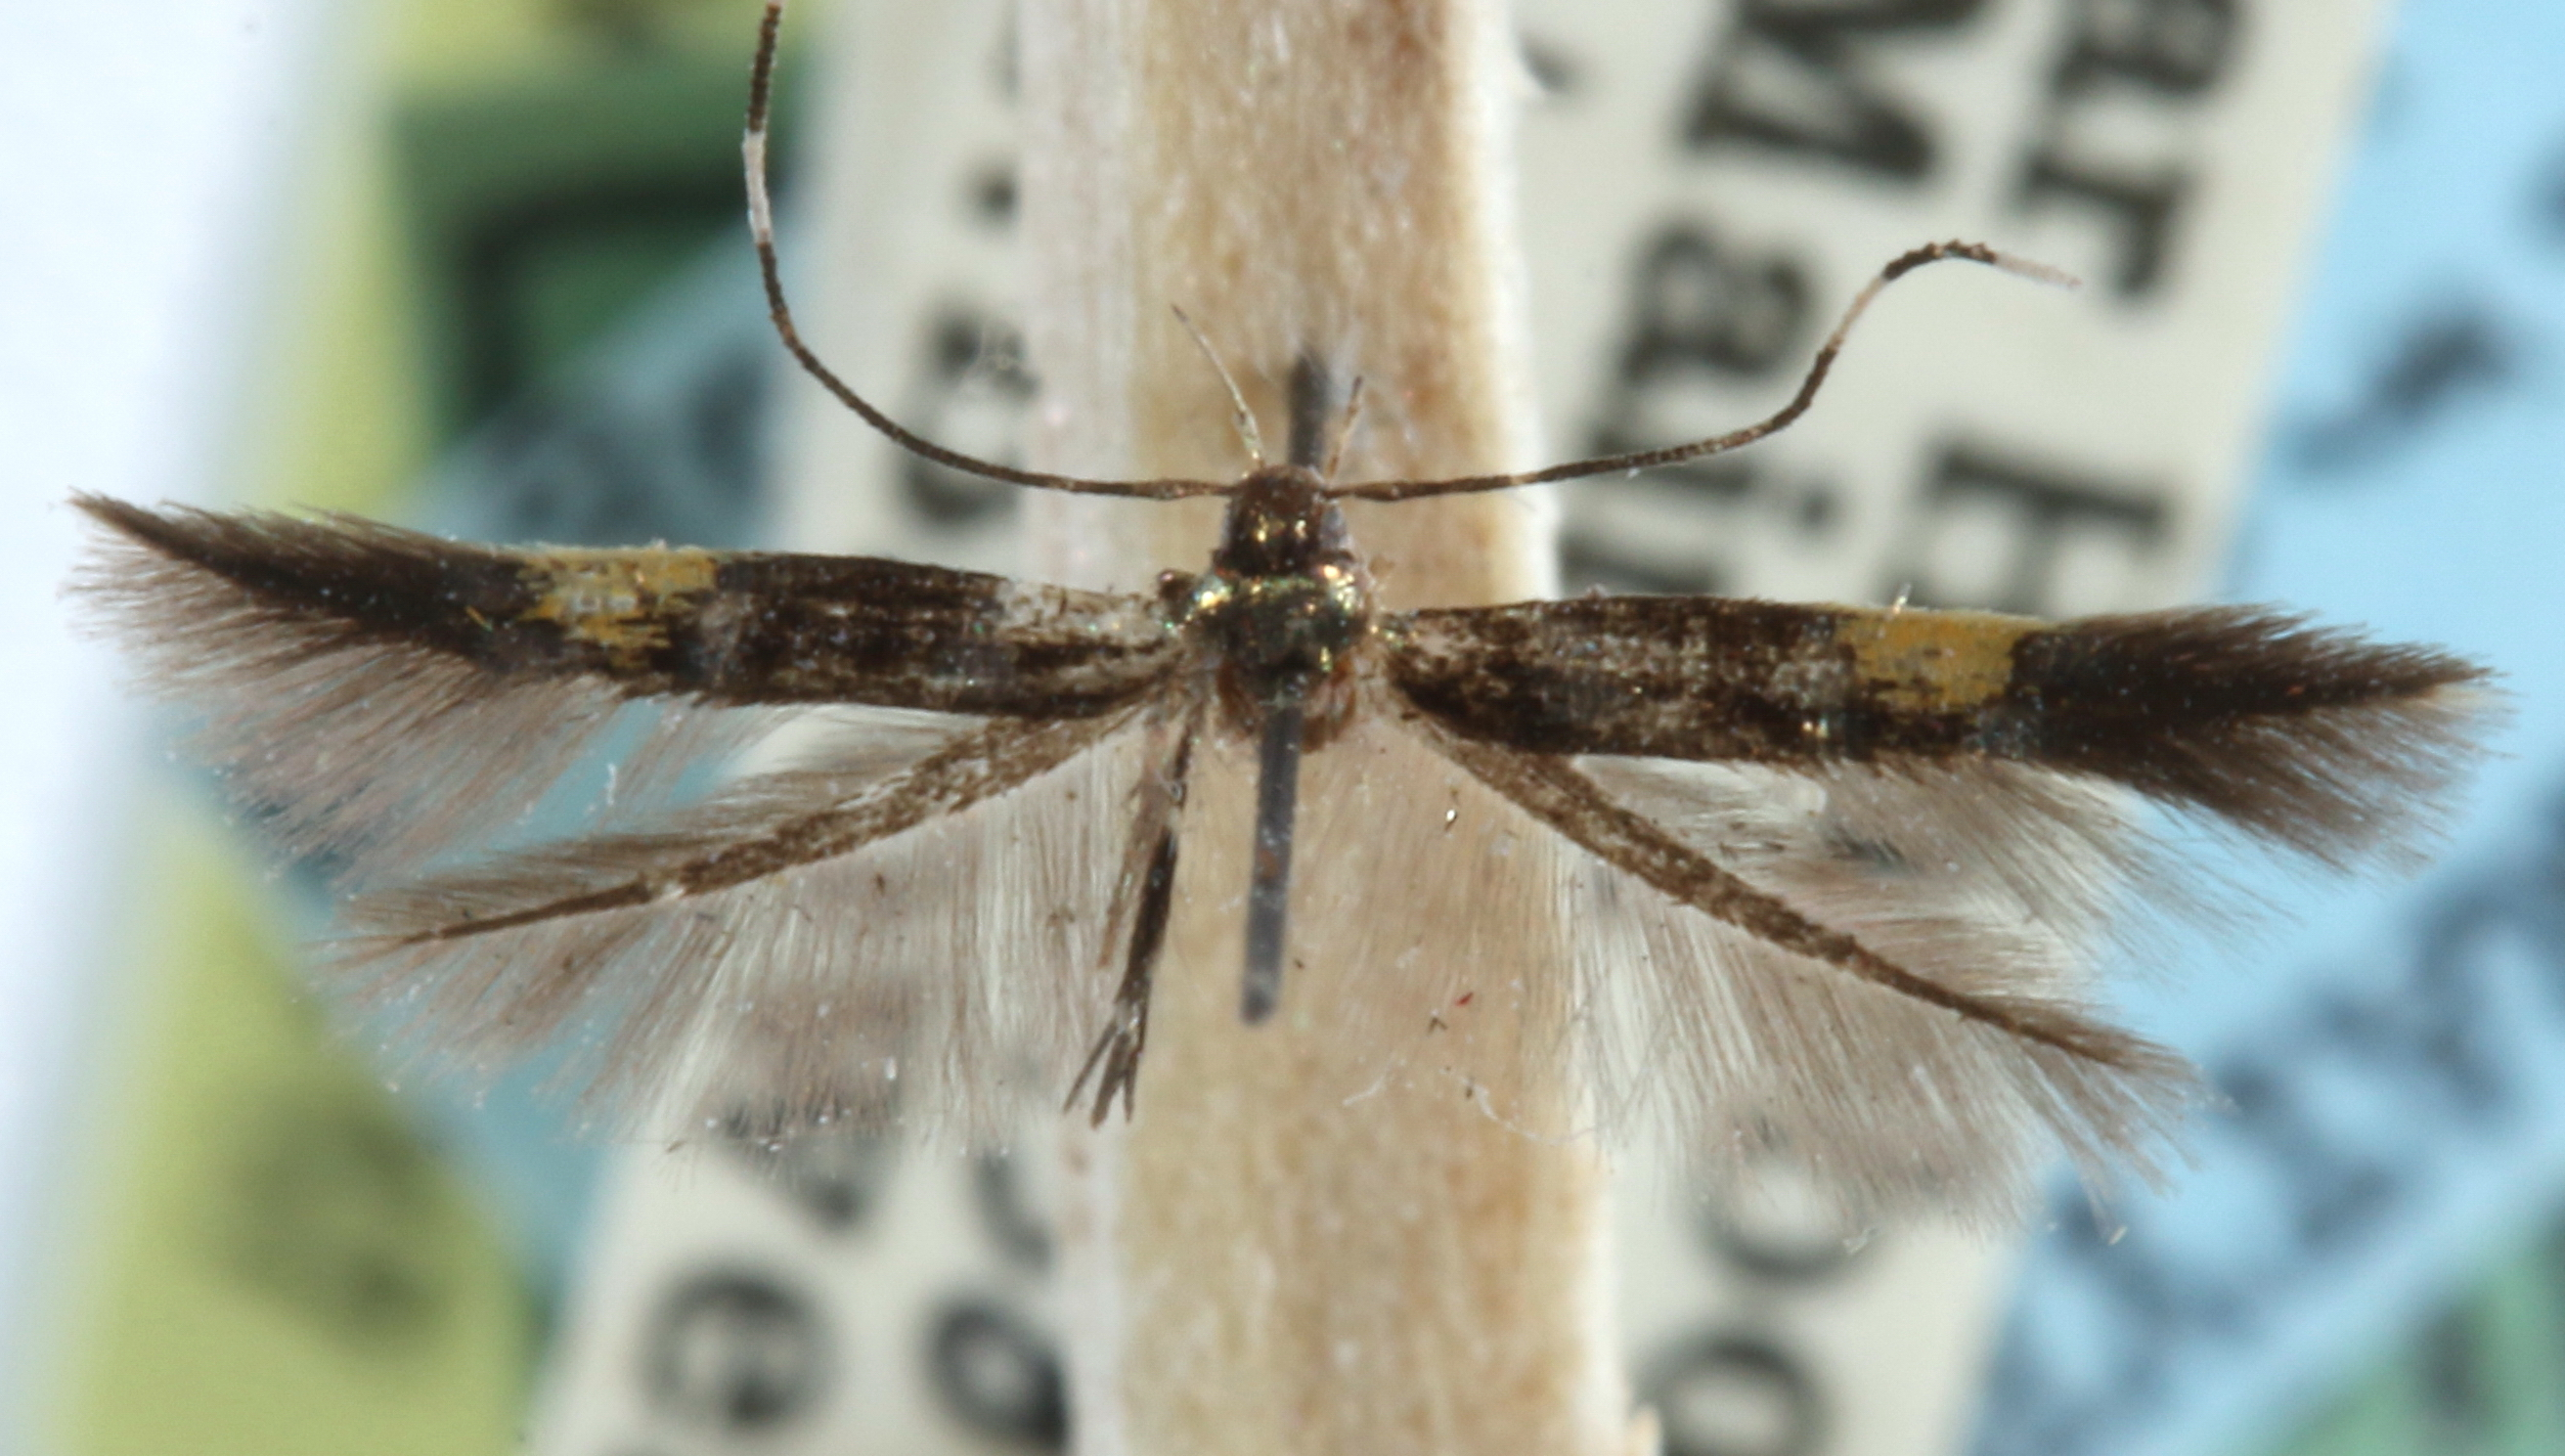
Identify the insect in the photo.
Cosmopterix molybdina
